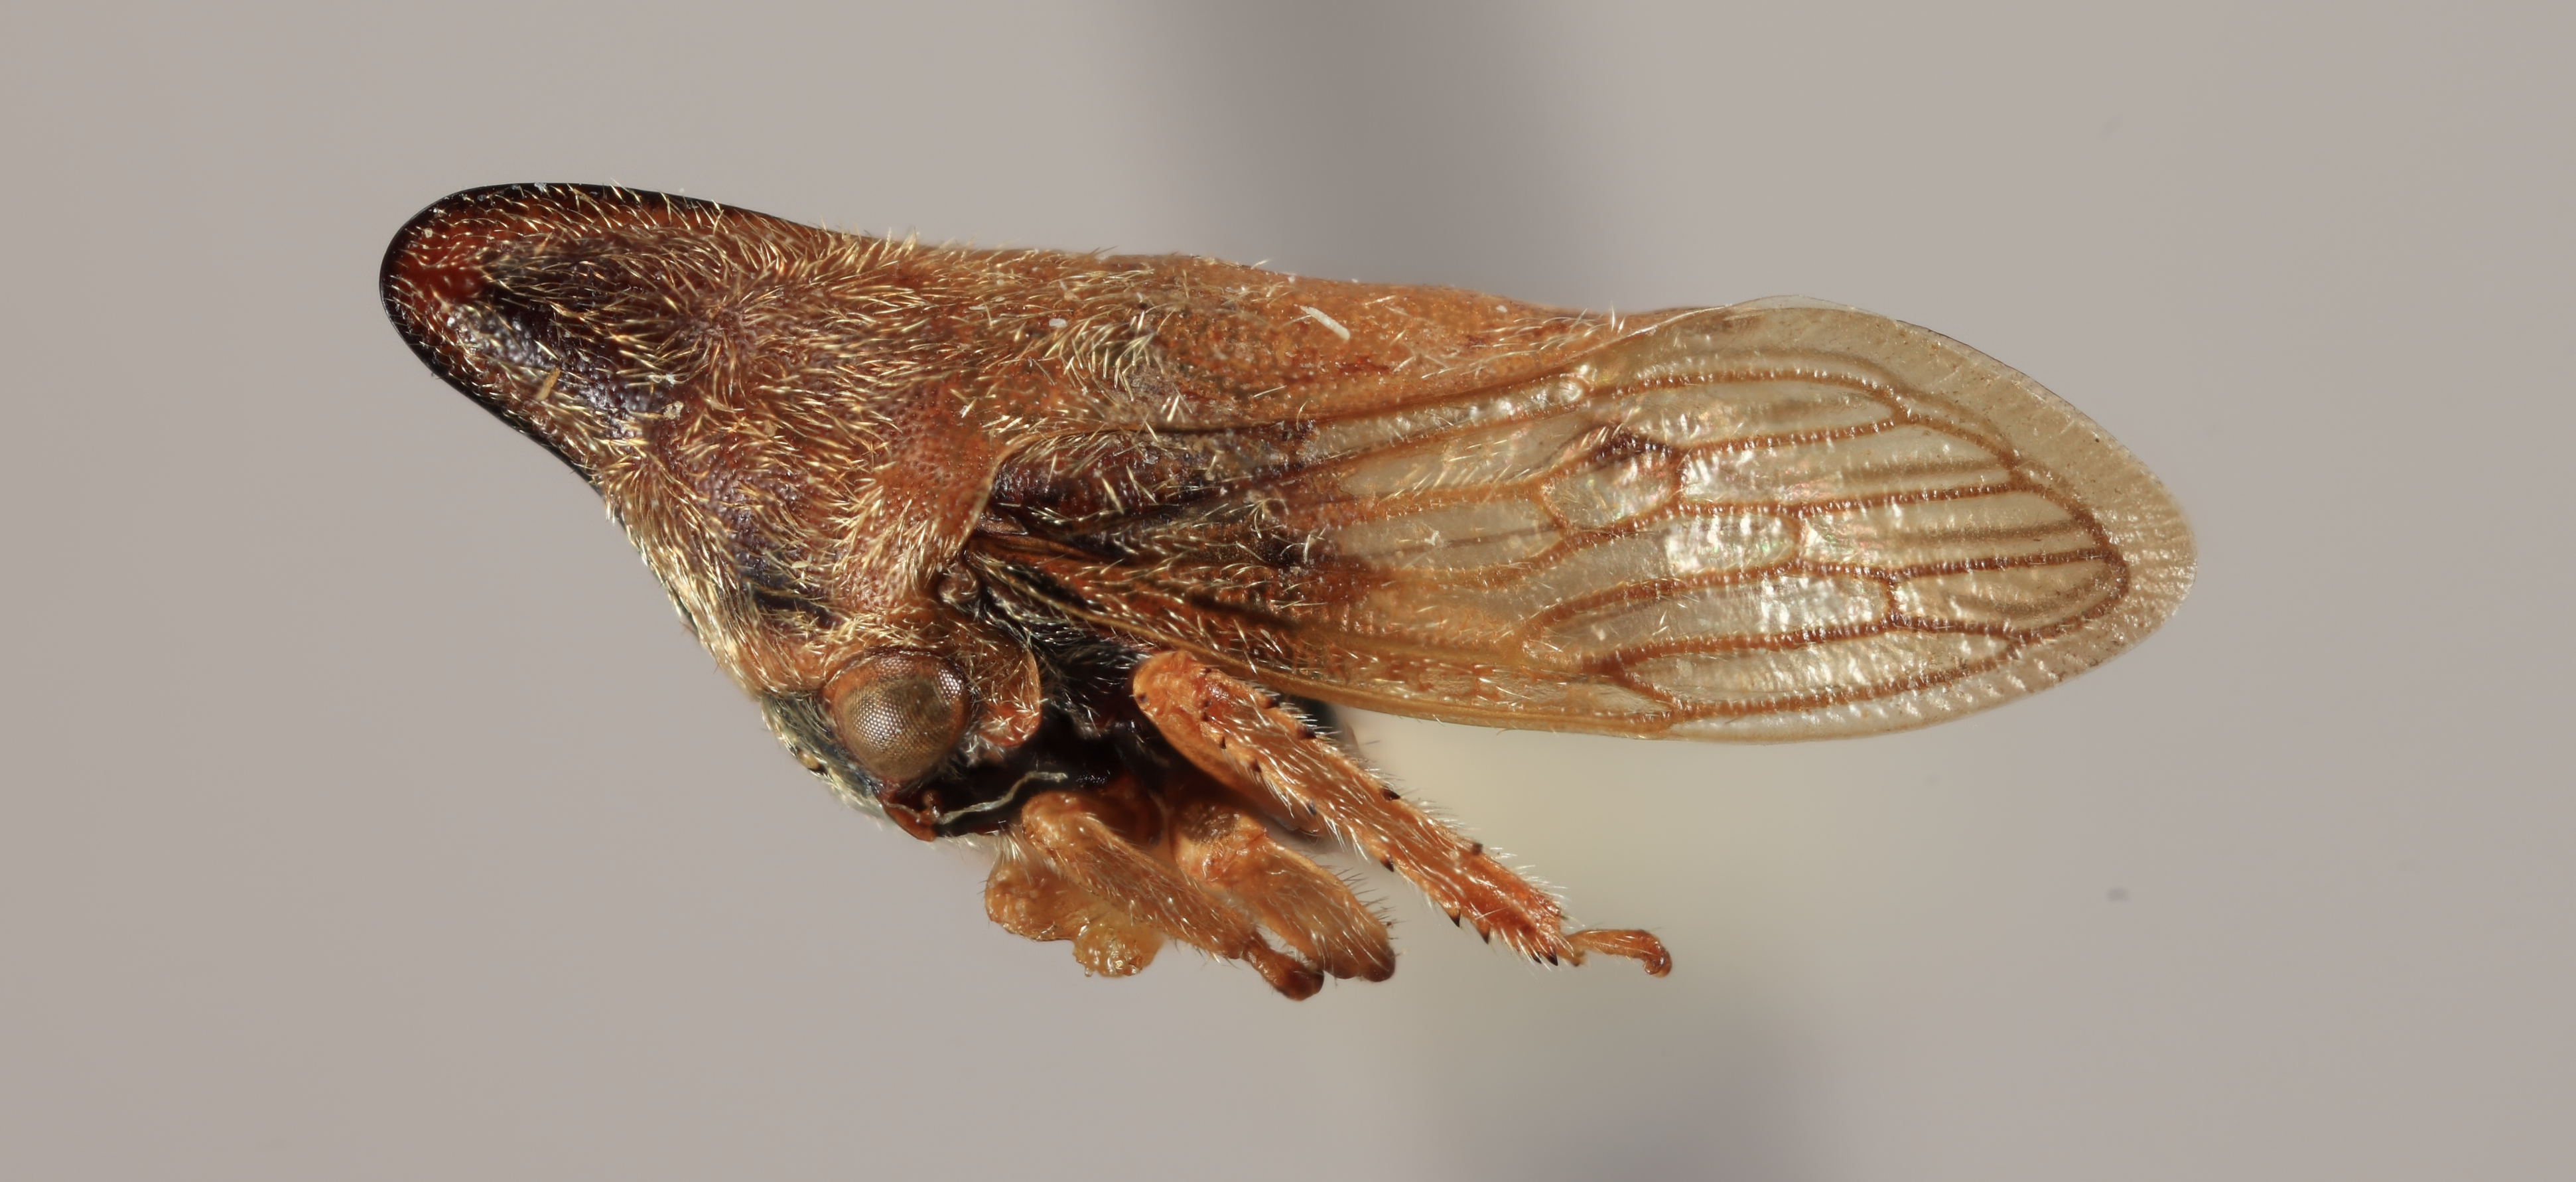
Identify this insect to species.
Guayaquila venezuelensis
